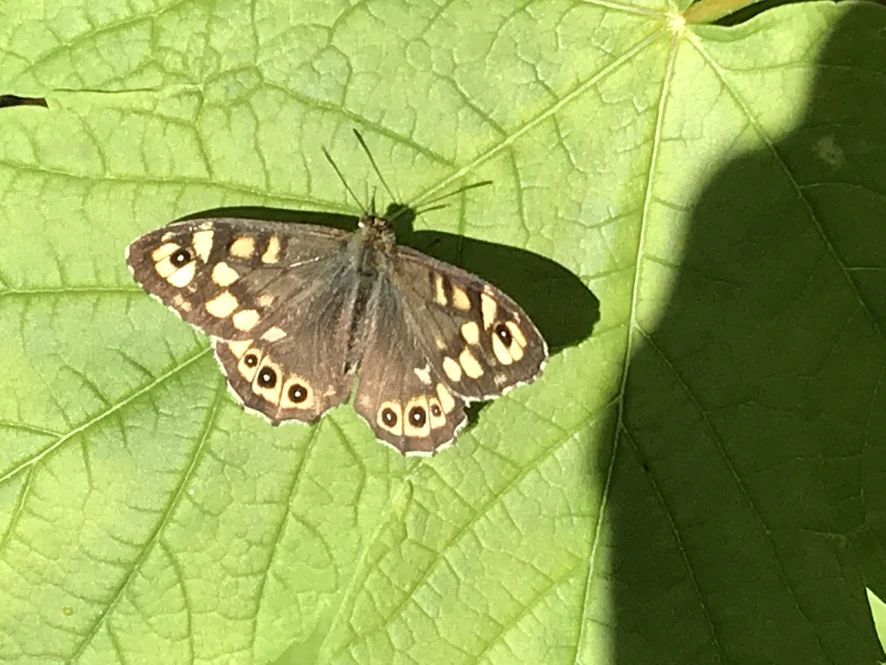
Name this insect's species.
Pararge aegeria
